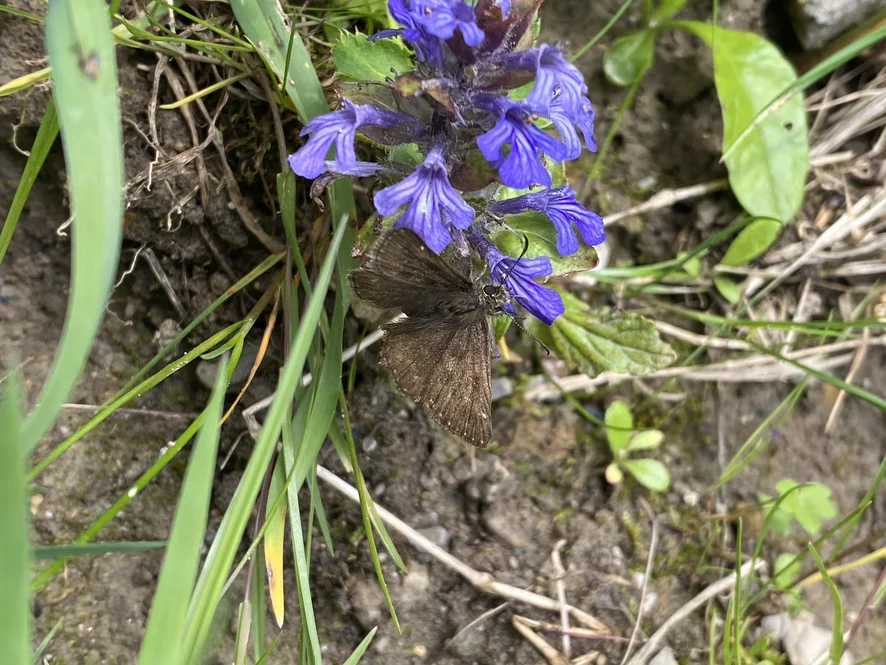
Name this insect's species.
Erynnis tages
